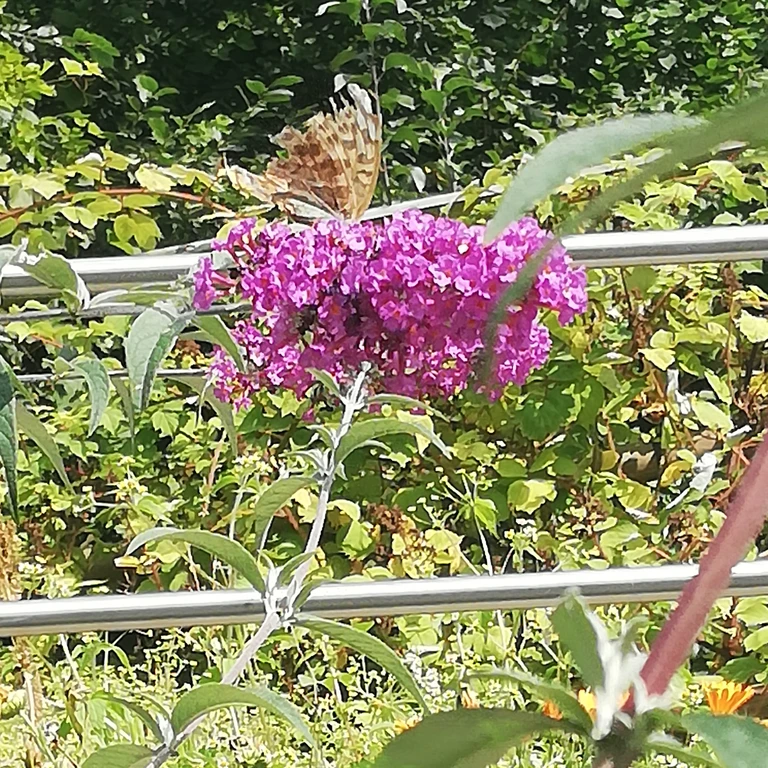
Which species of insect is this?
Argynnis paphia
